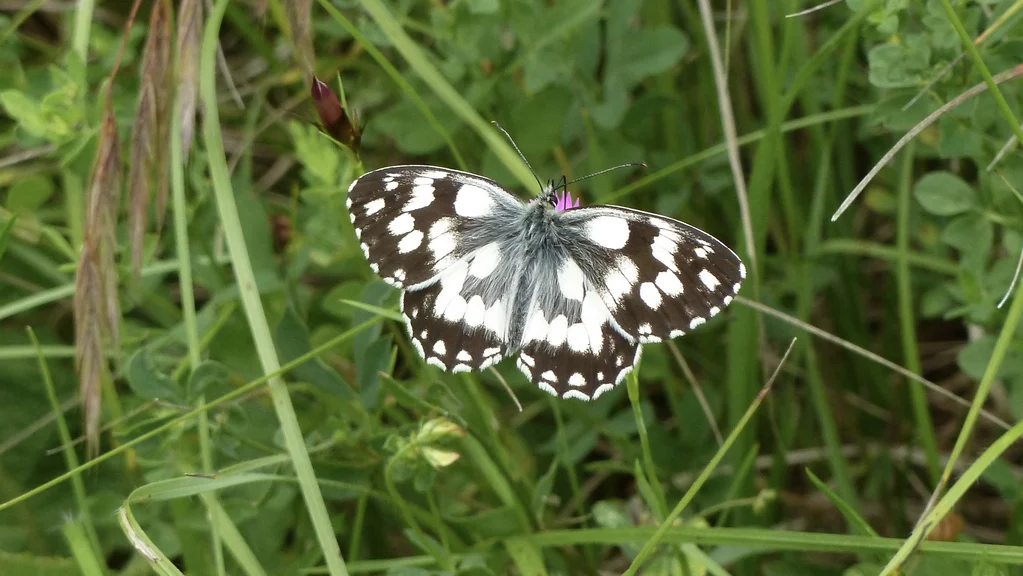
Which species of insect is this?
Melanargia galathea
